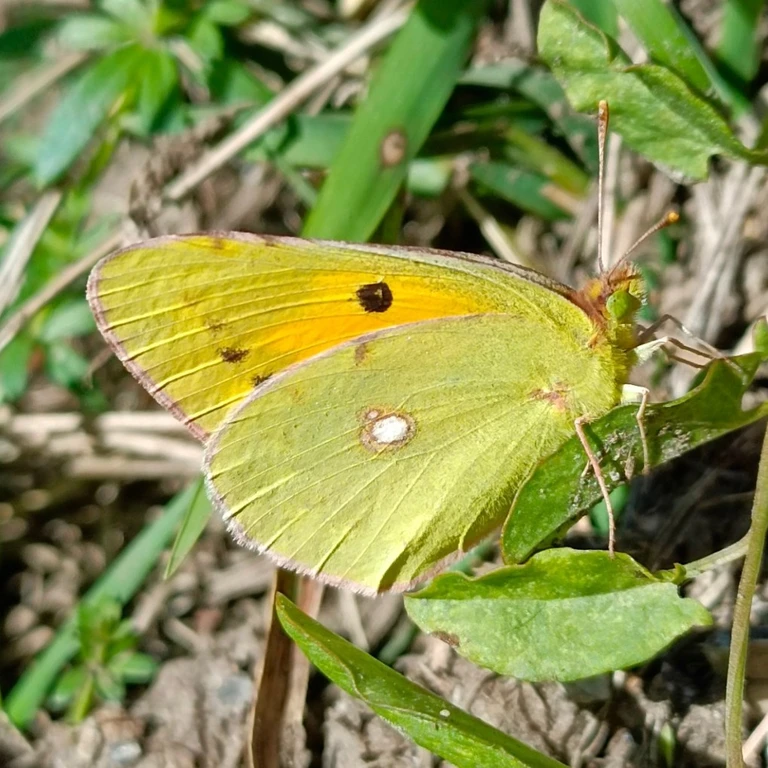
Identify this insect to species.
Colias croceus
